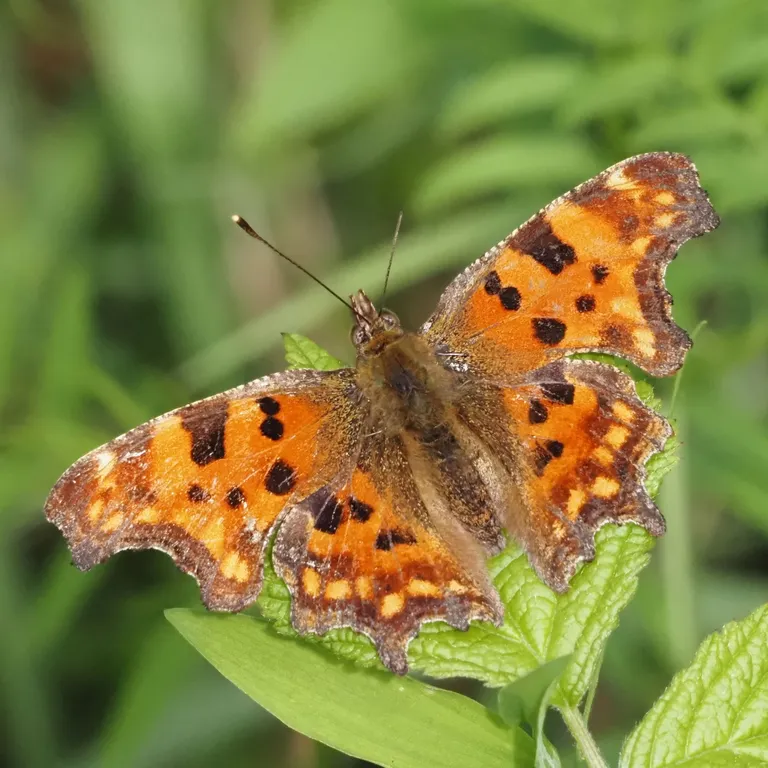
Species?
Polygonia c-album
